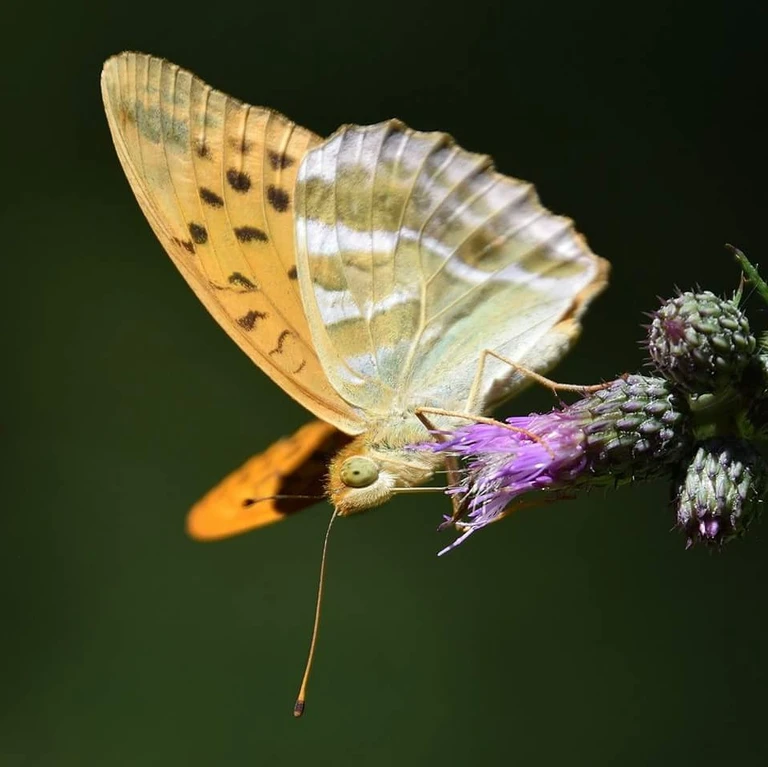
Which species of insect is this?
Argynnis paphia
